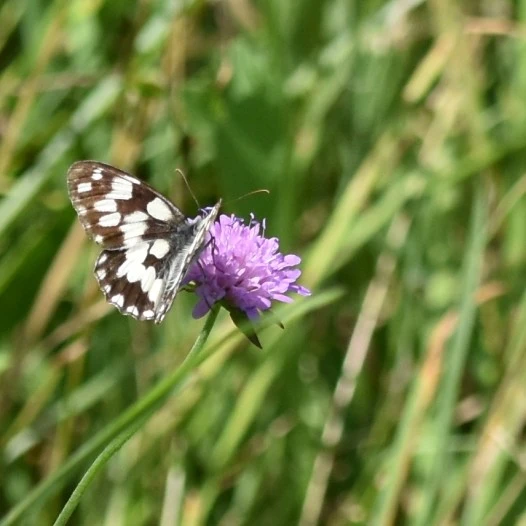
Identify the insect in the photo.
Melanargia galathea
